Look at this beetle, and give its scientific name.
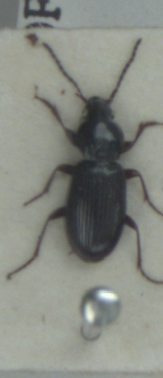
Pterostichus diligens
